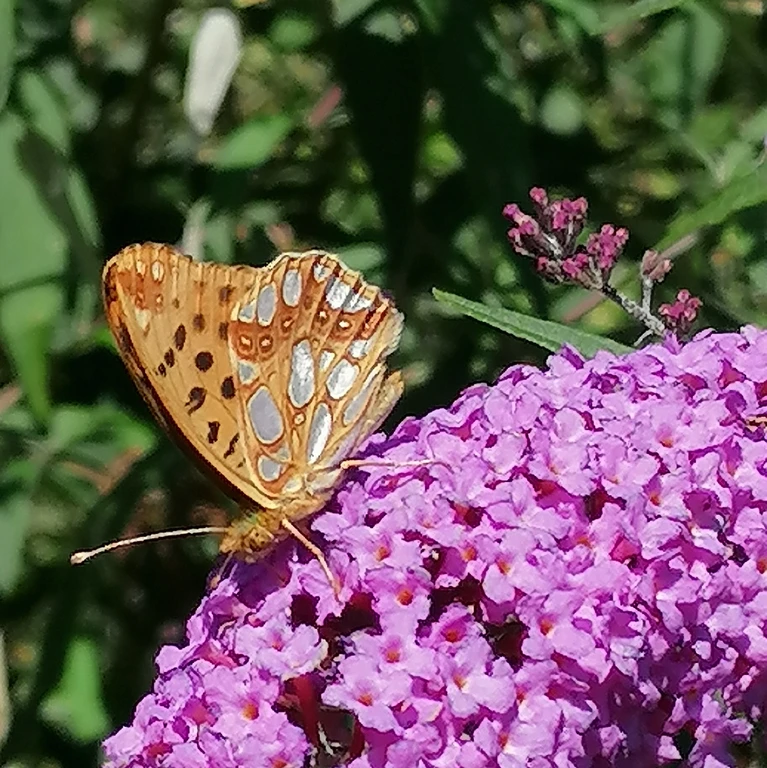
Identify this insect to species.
Issoria lathonia
